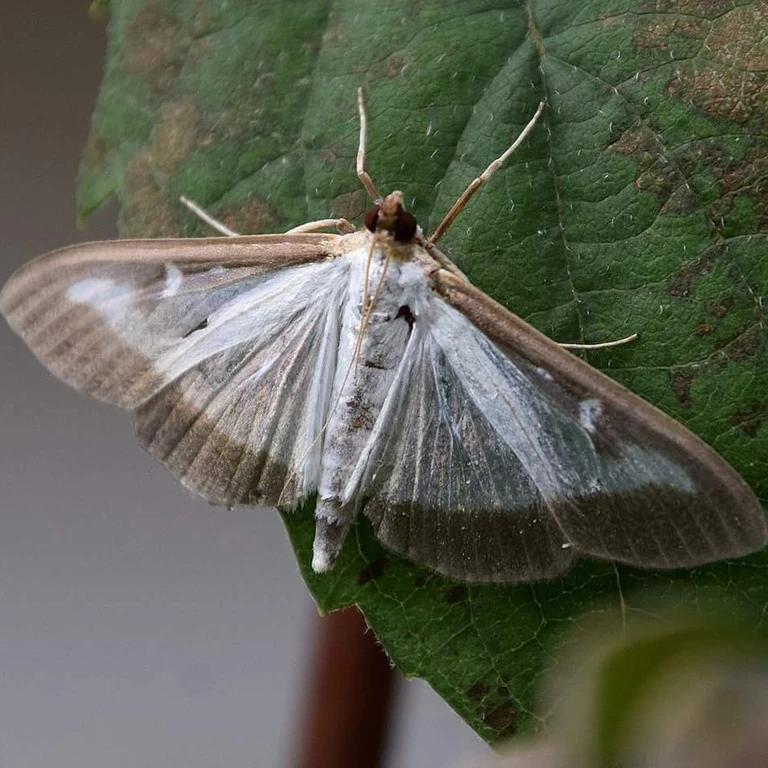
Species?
Cydalima perspectalis
